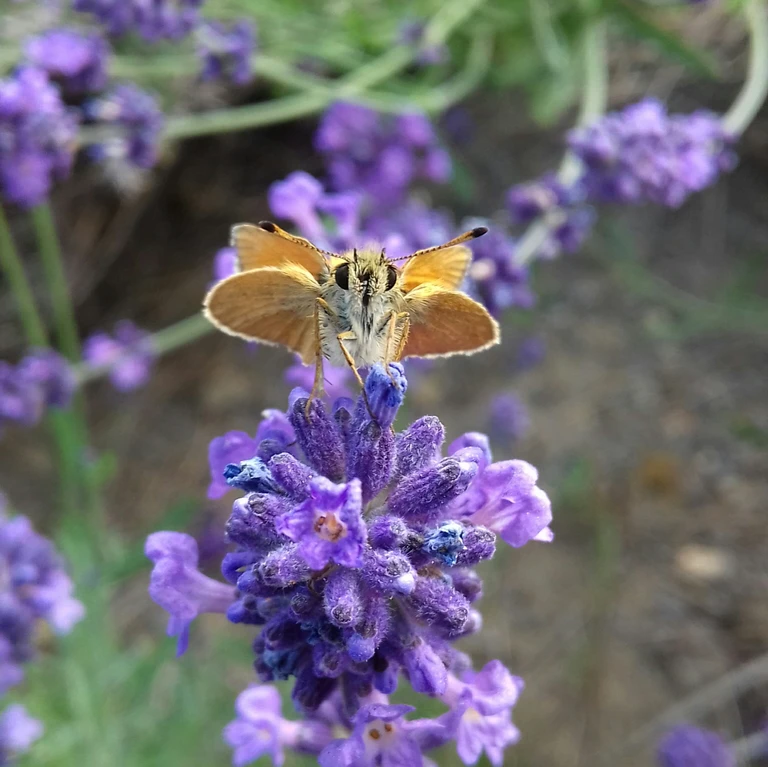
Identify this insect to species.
Thymelicus lineola
